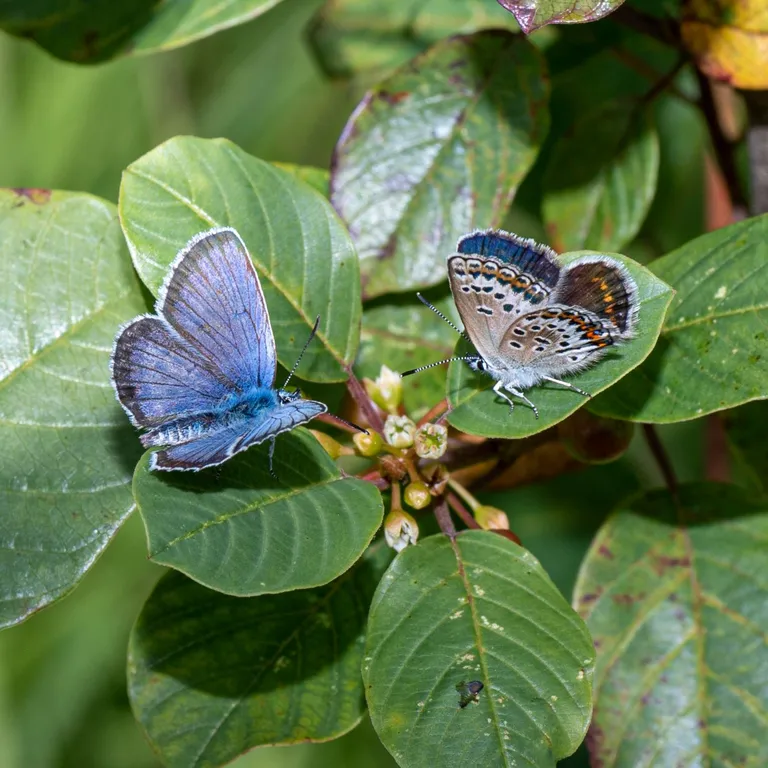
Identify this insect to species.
Plebejus argus
